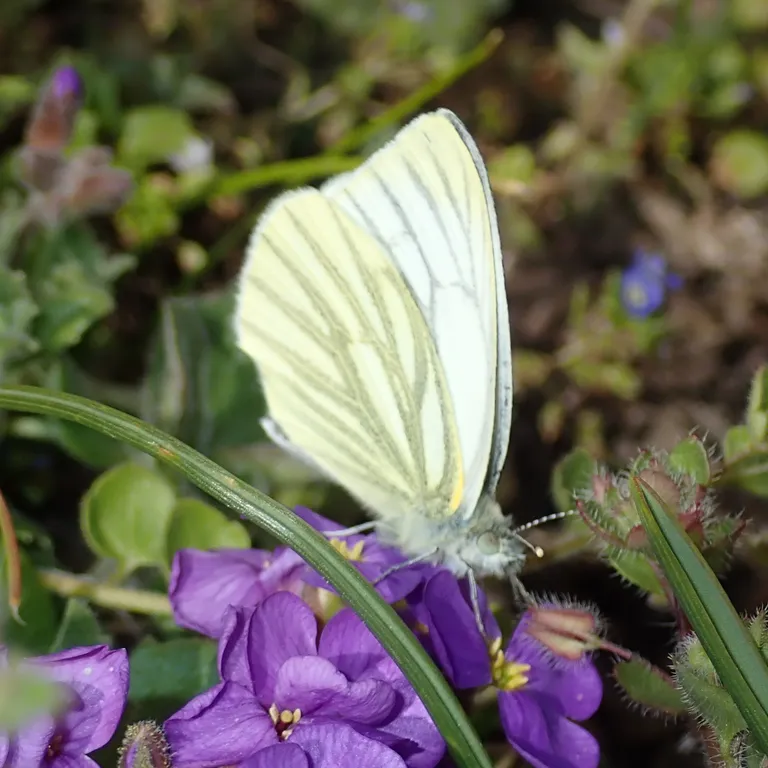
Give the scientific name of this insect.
Pieris napi
